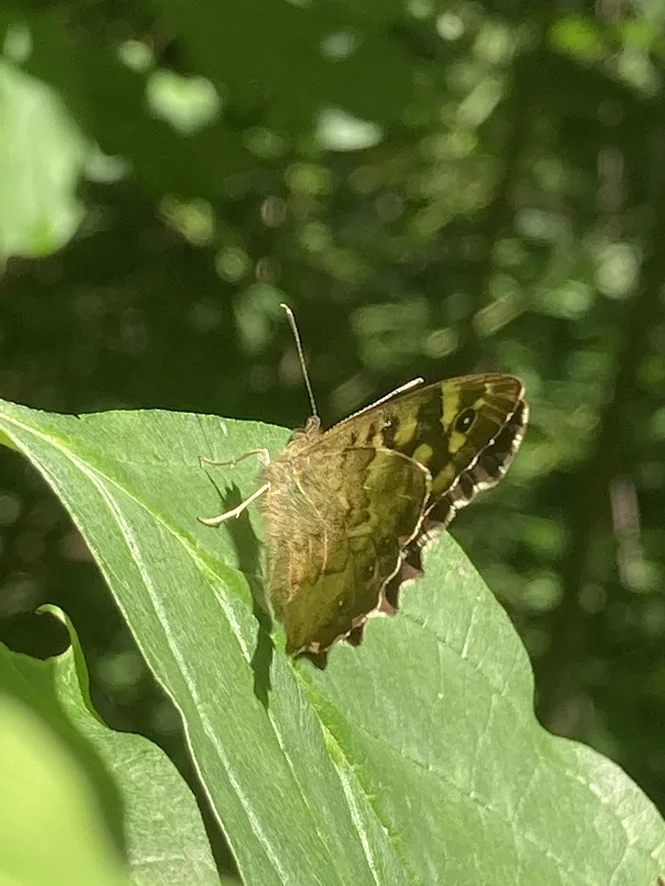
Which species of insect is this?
Pararge aegeria
